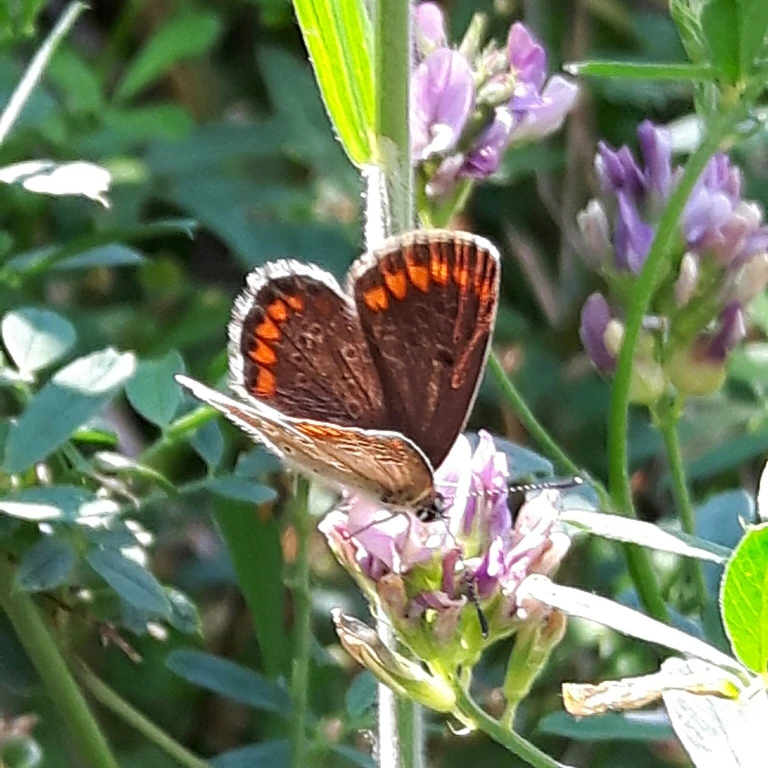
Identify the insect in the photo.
Aricia agestis/artaxerxes
